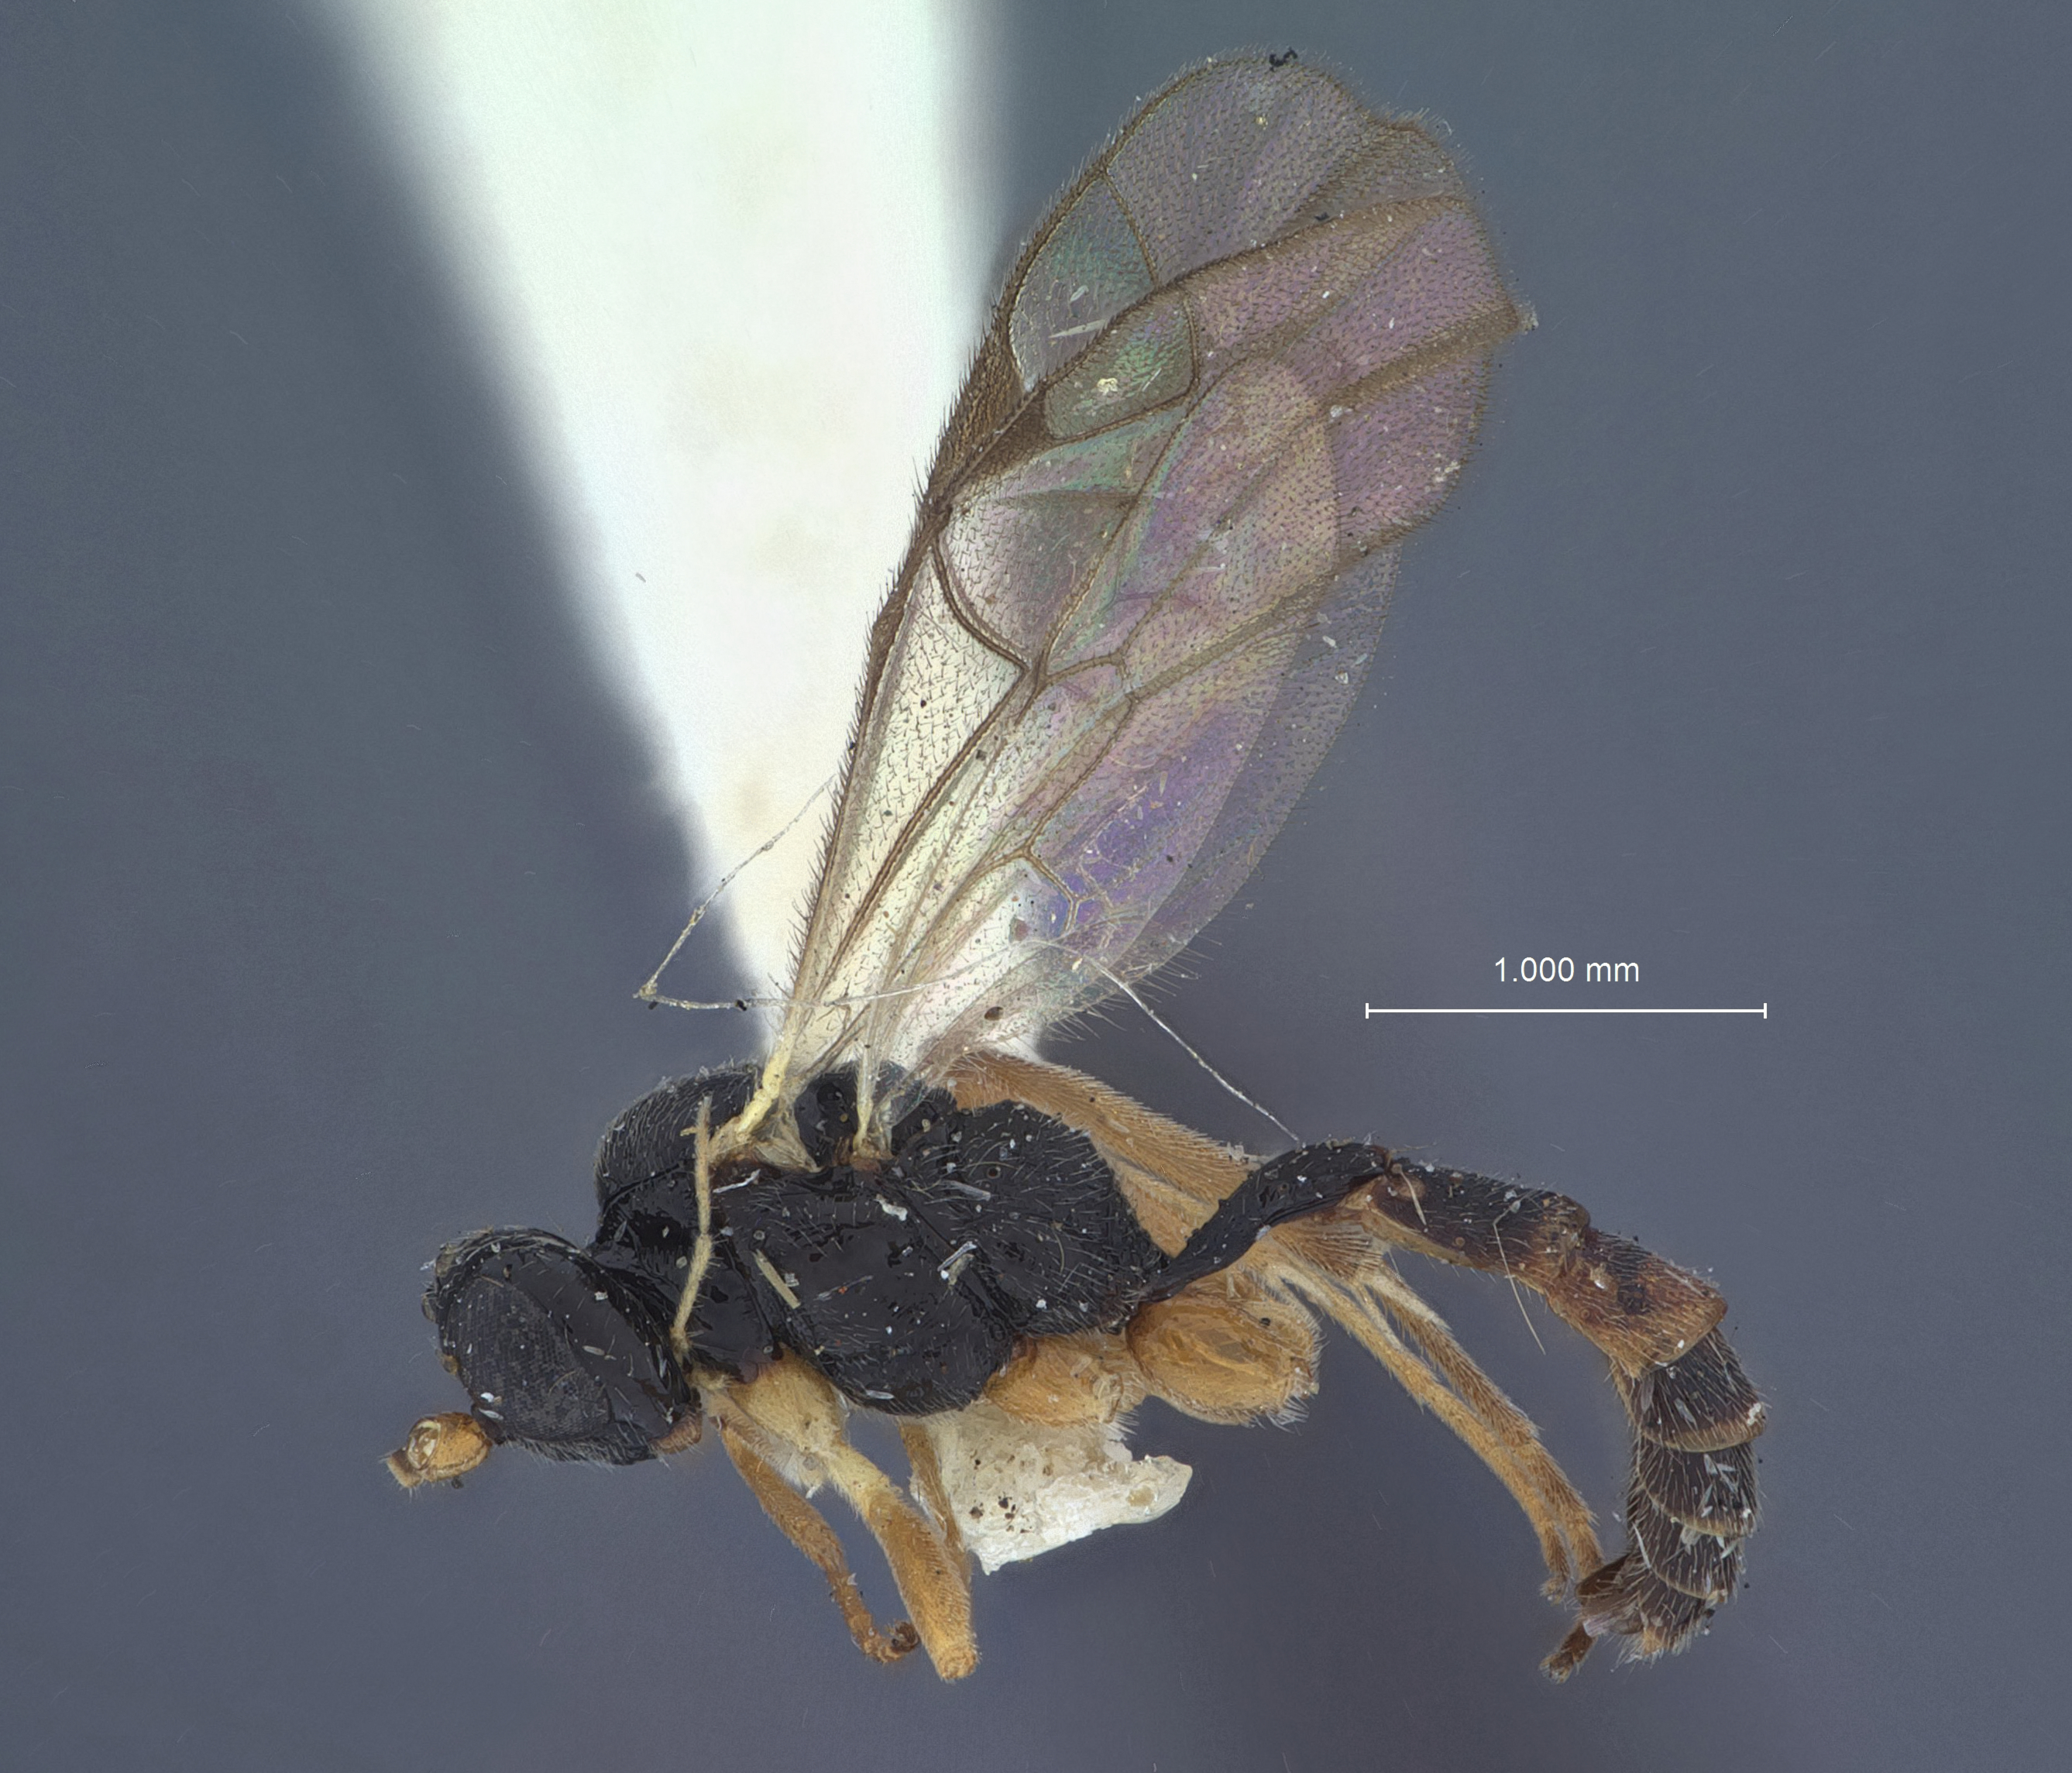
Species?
Hemiteles algonquinus
